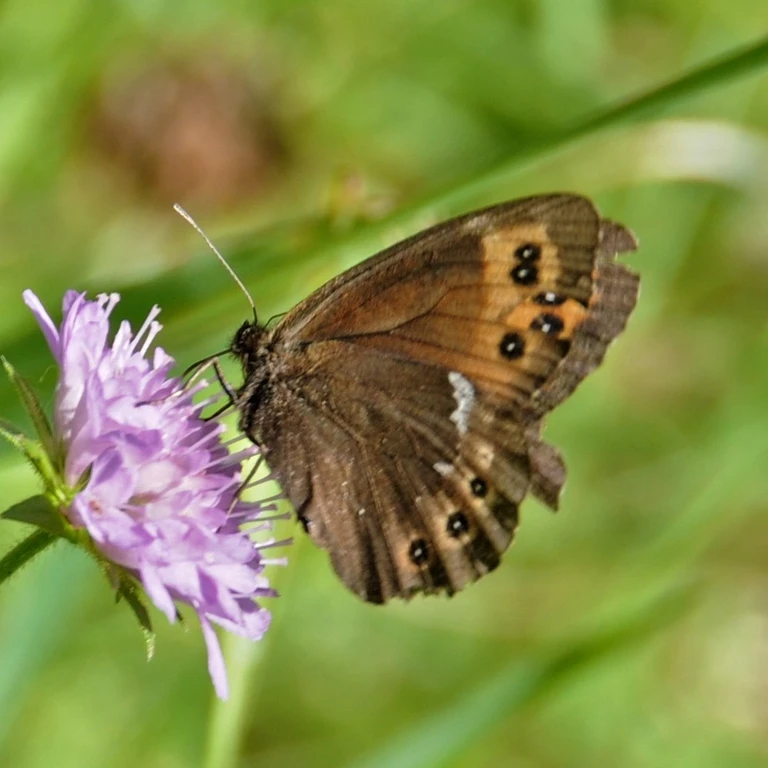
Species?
Erebia ligea
